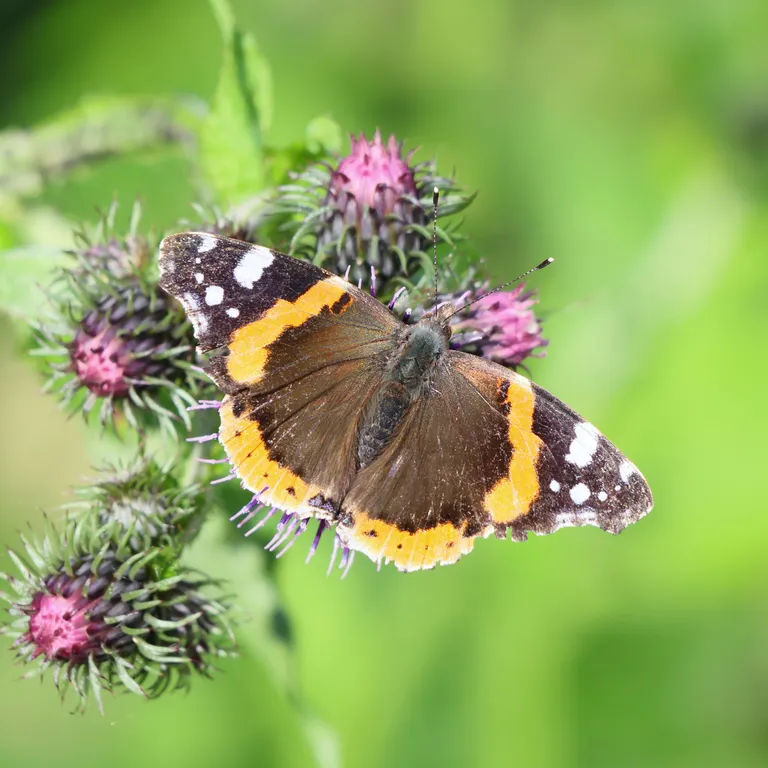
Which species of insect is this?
Vanessa atalanta
